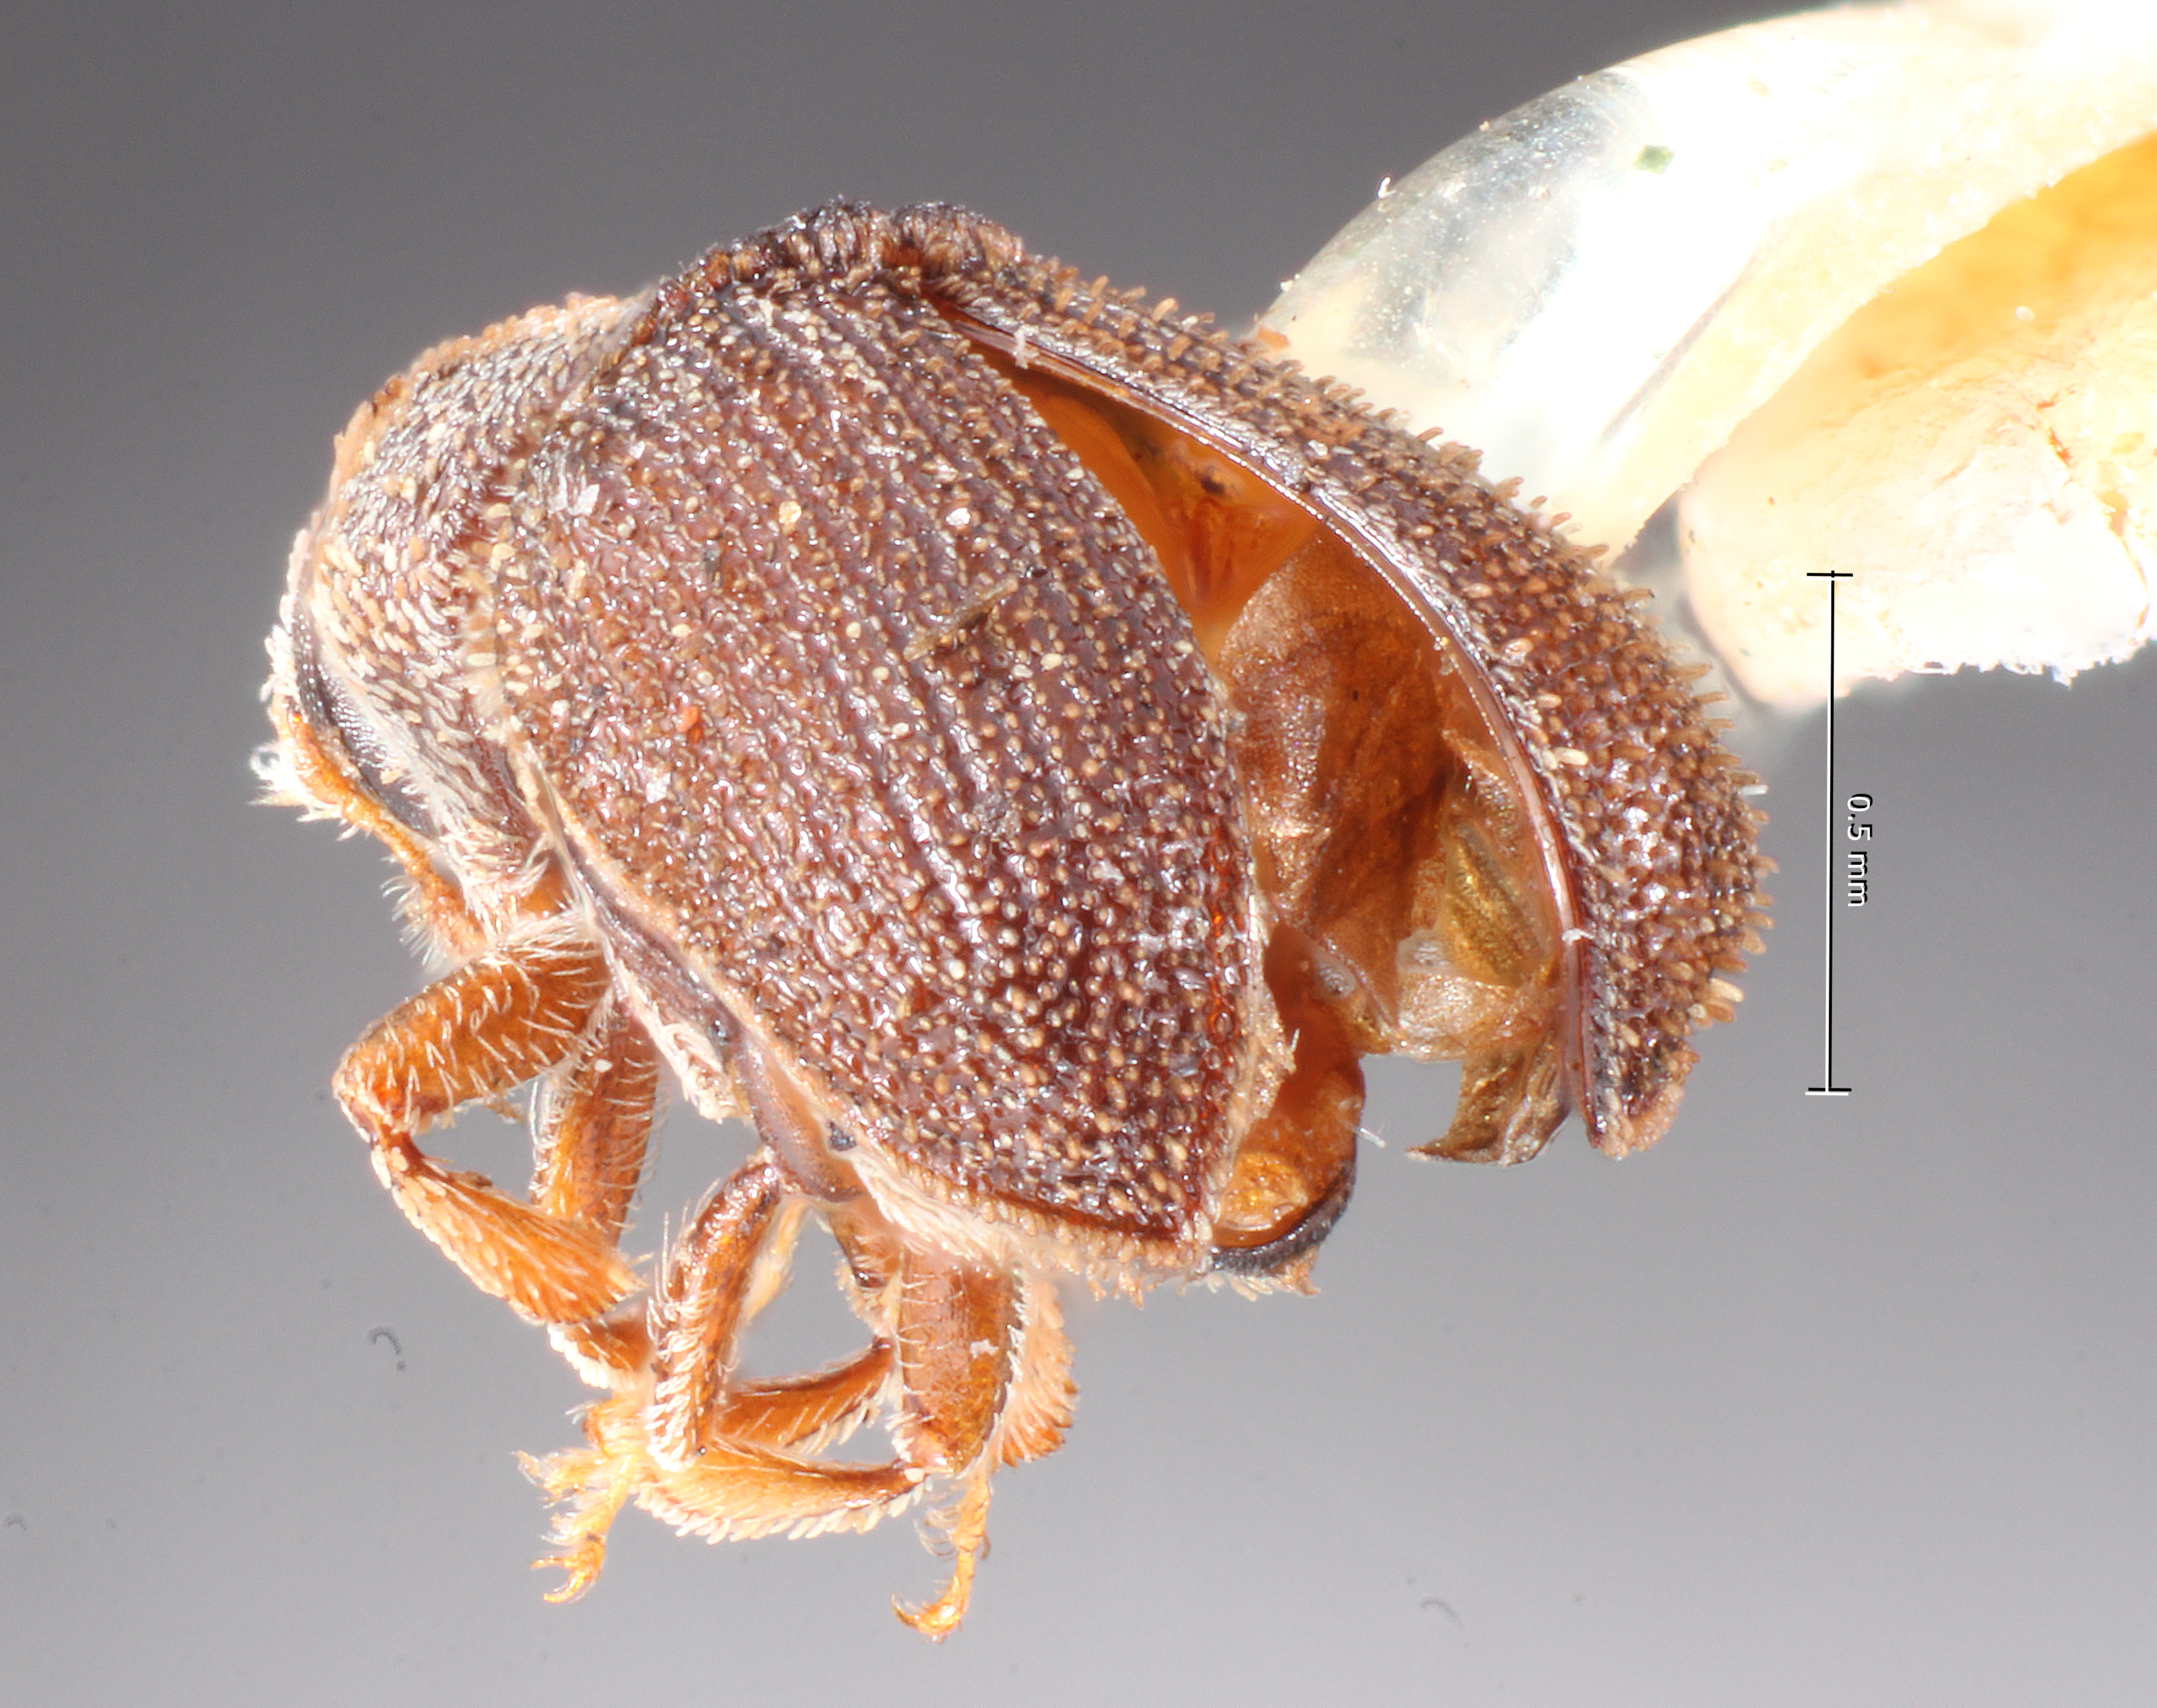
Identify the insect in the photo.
Renocis fuscus
